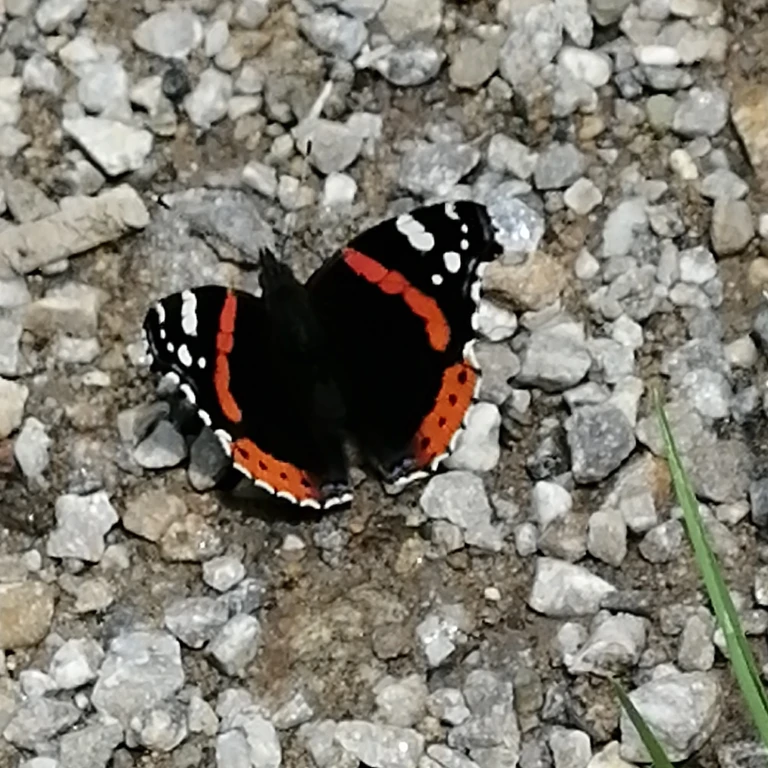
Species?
Vanessa atalanta
